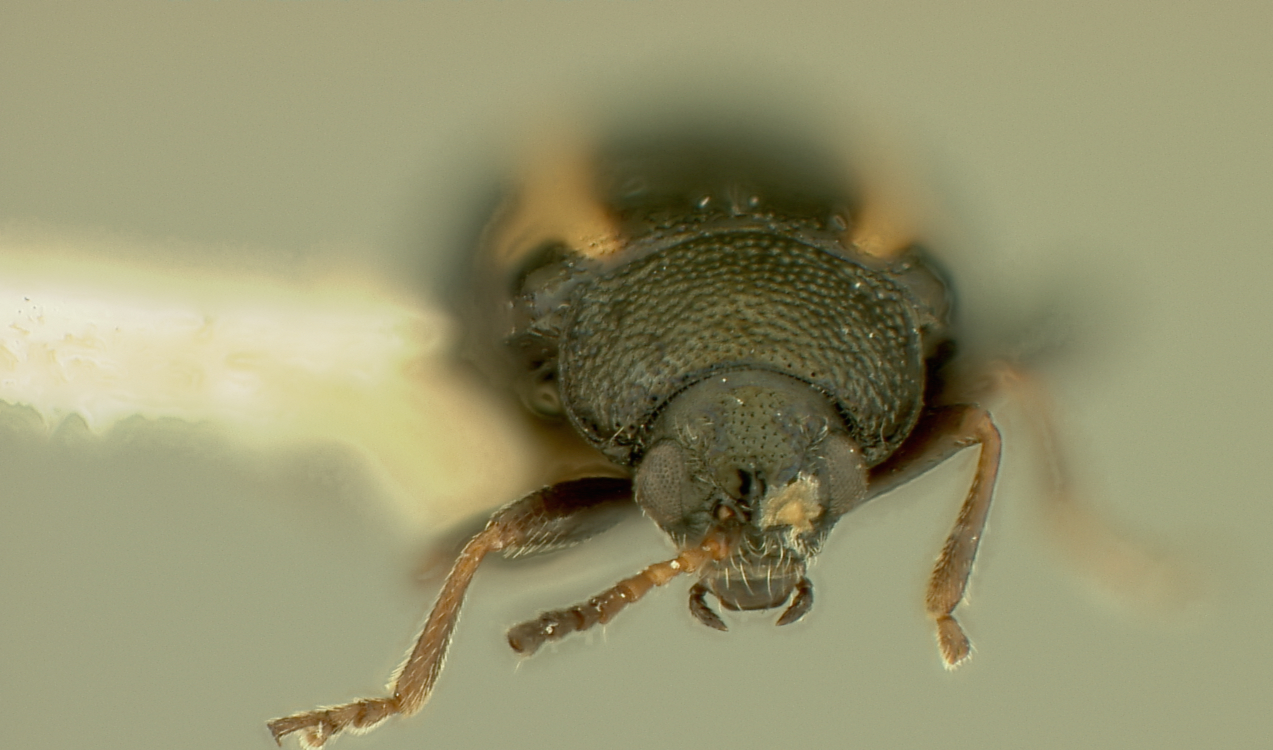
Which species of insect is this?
Phyllotreta perspicua
